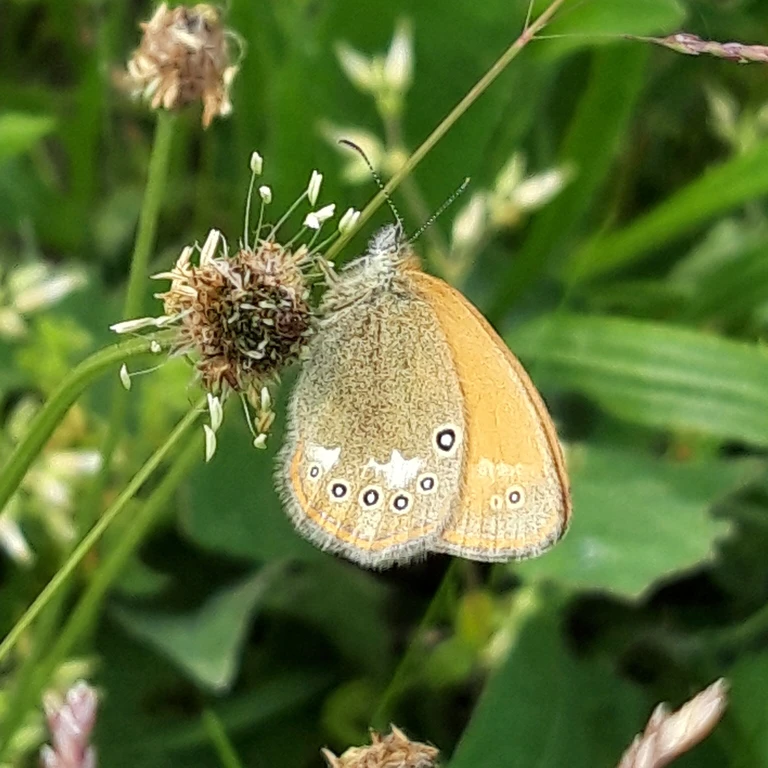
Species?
Coenonympha glycerion (also Coenonympha iphis)
